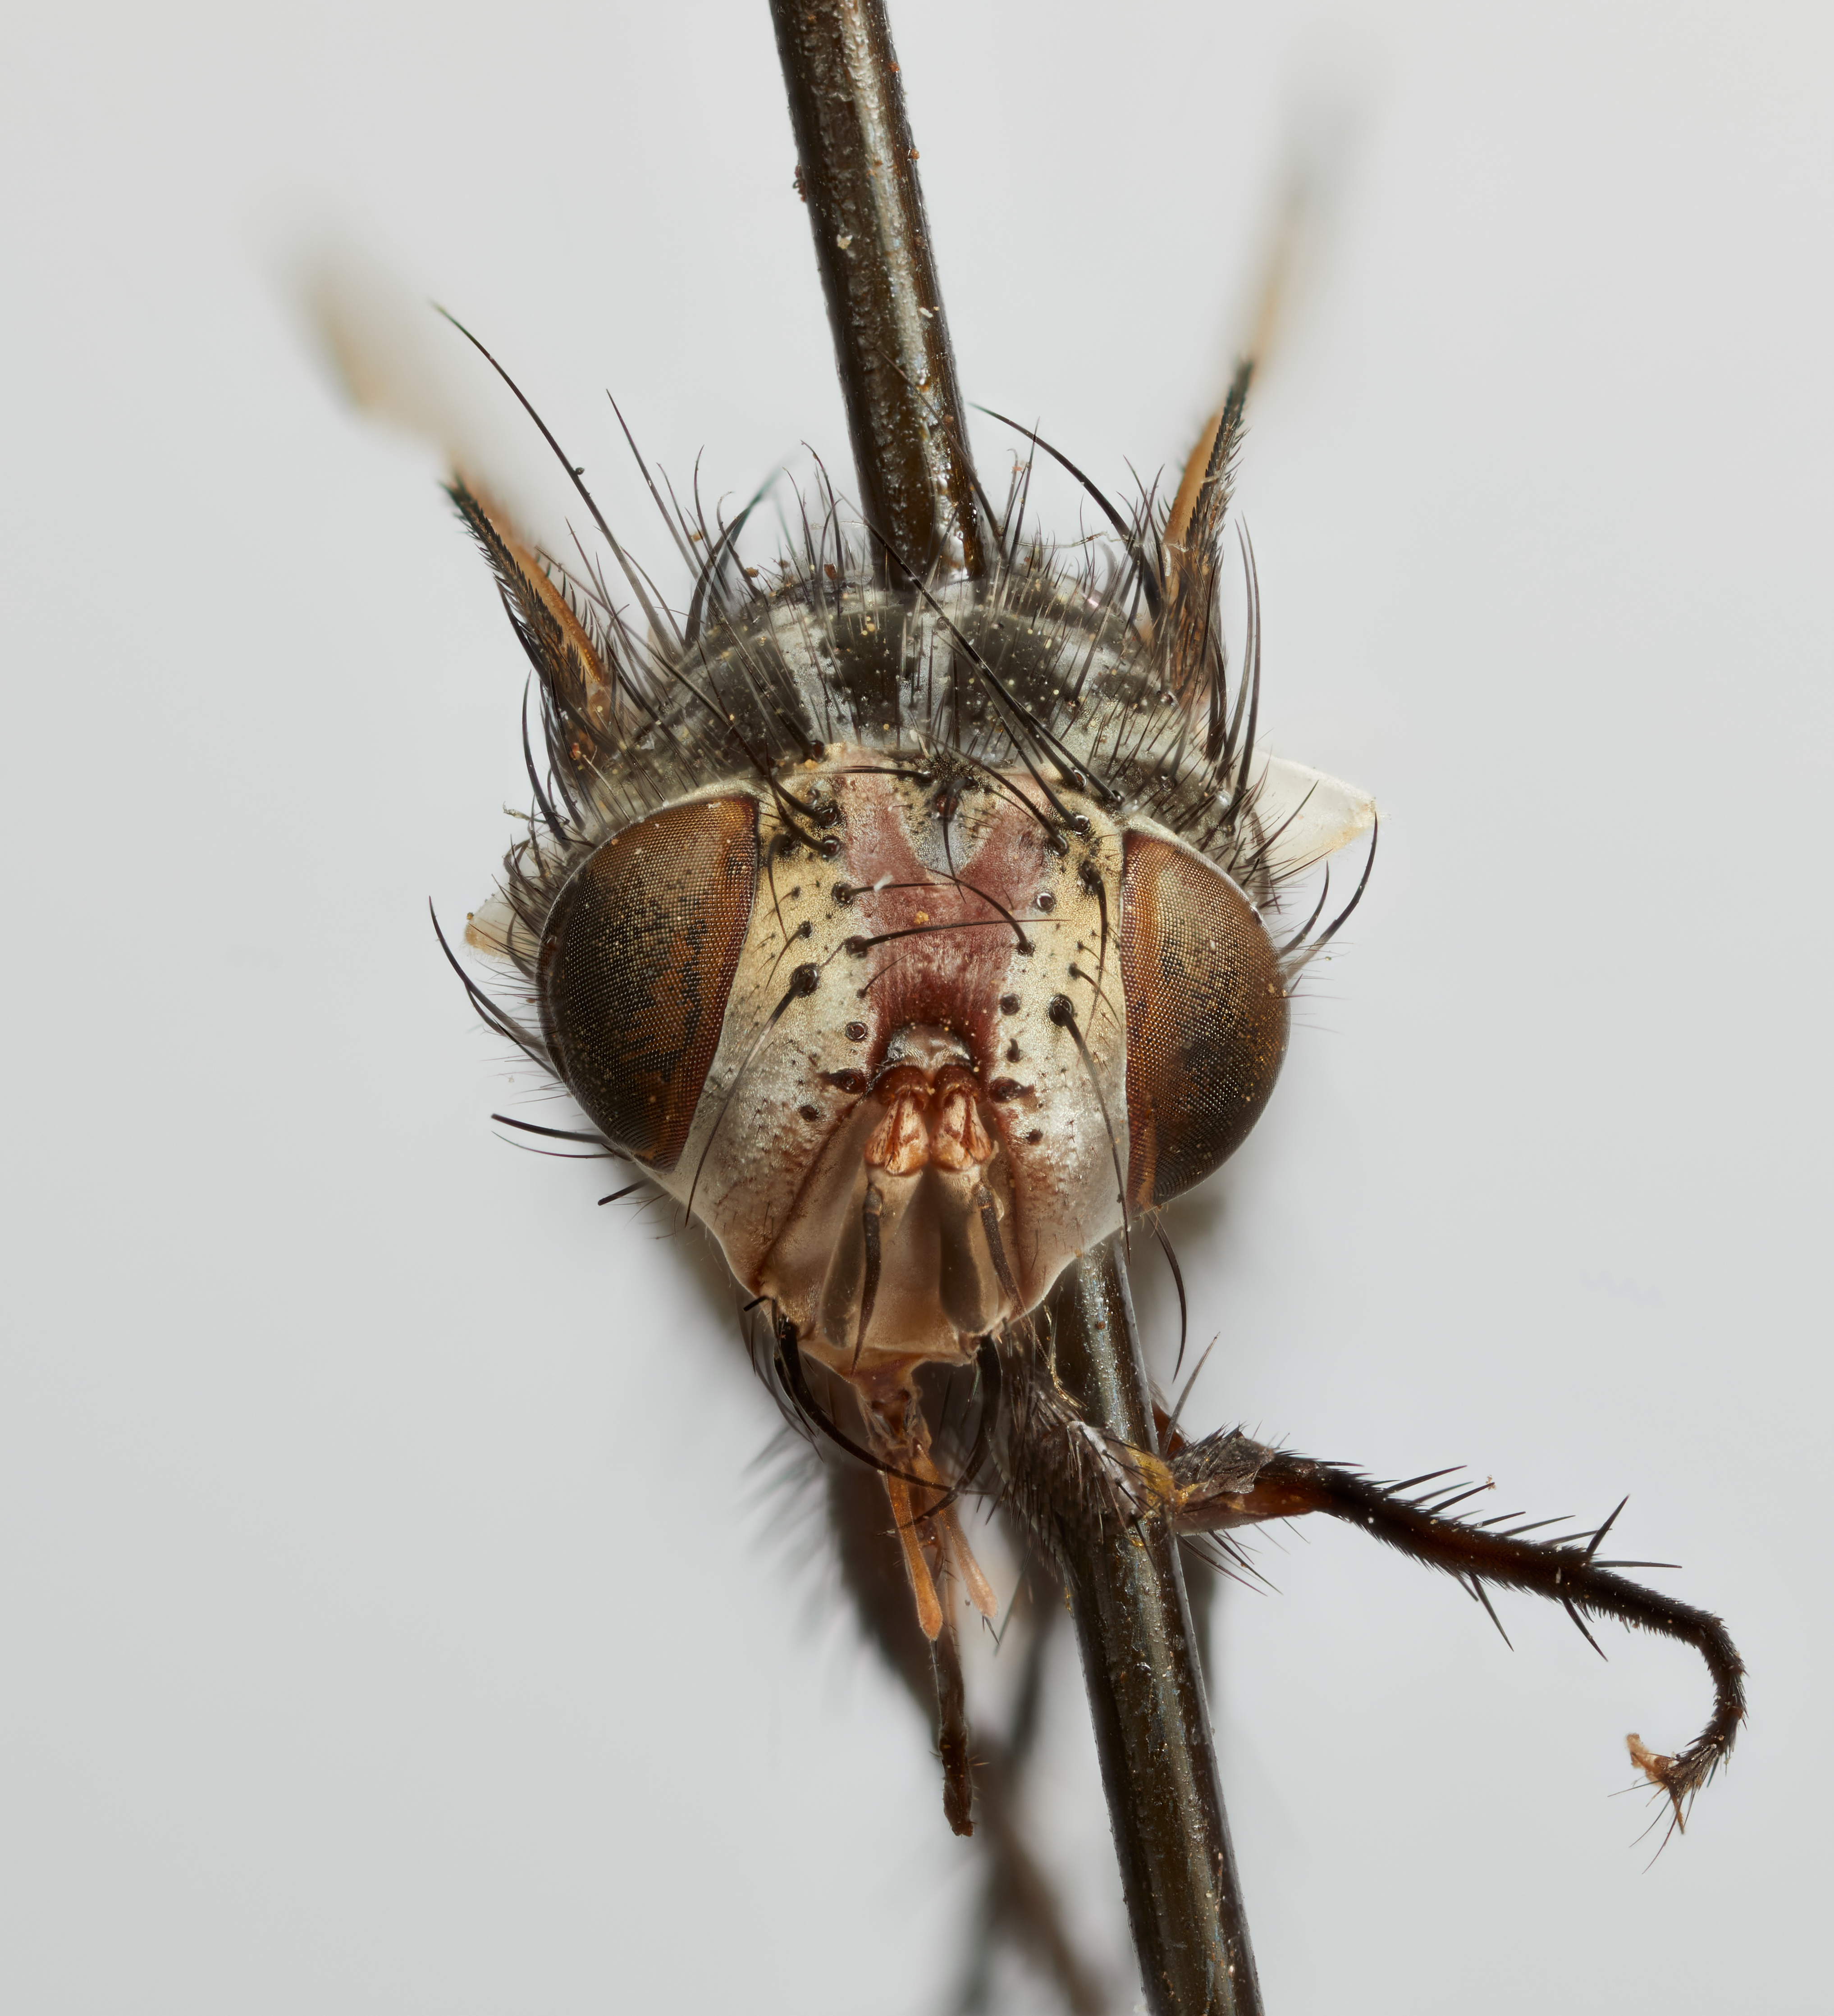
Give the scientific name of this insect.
Plagiomima cognata
